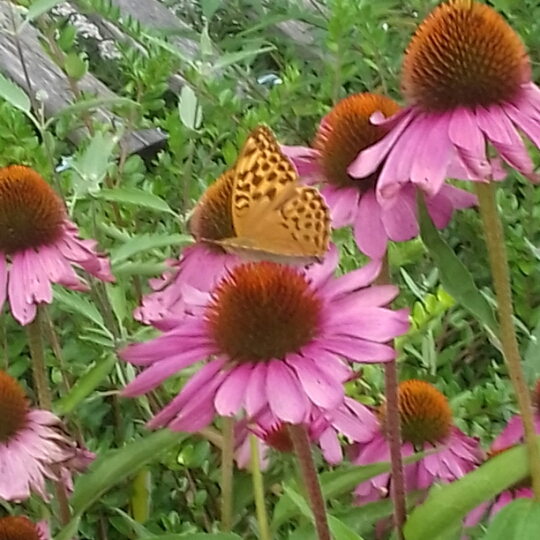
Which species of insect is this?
Argynnis paphia
